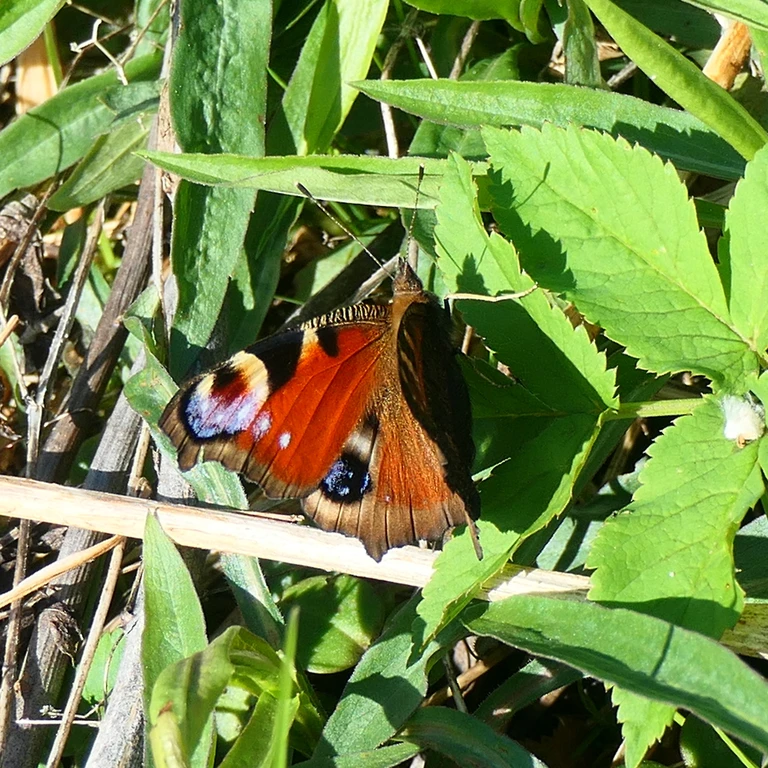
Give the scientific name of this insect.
Aglais io
